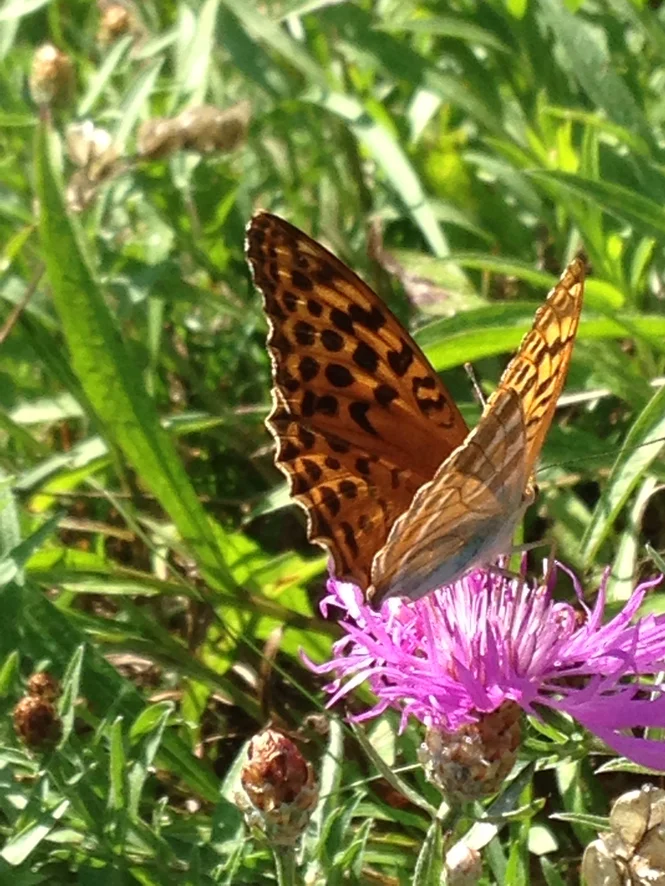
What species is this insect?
Argynnis paphia
